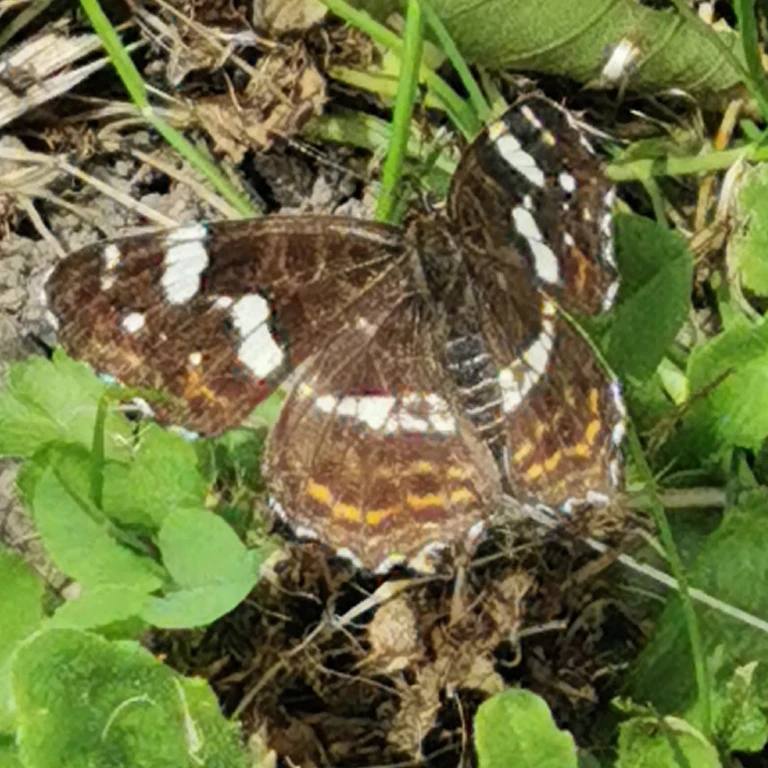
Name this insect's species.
Araschnia levana
